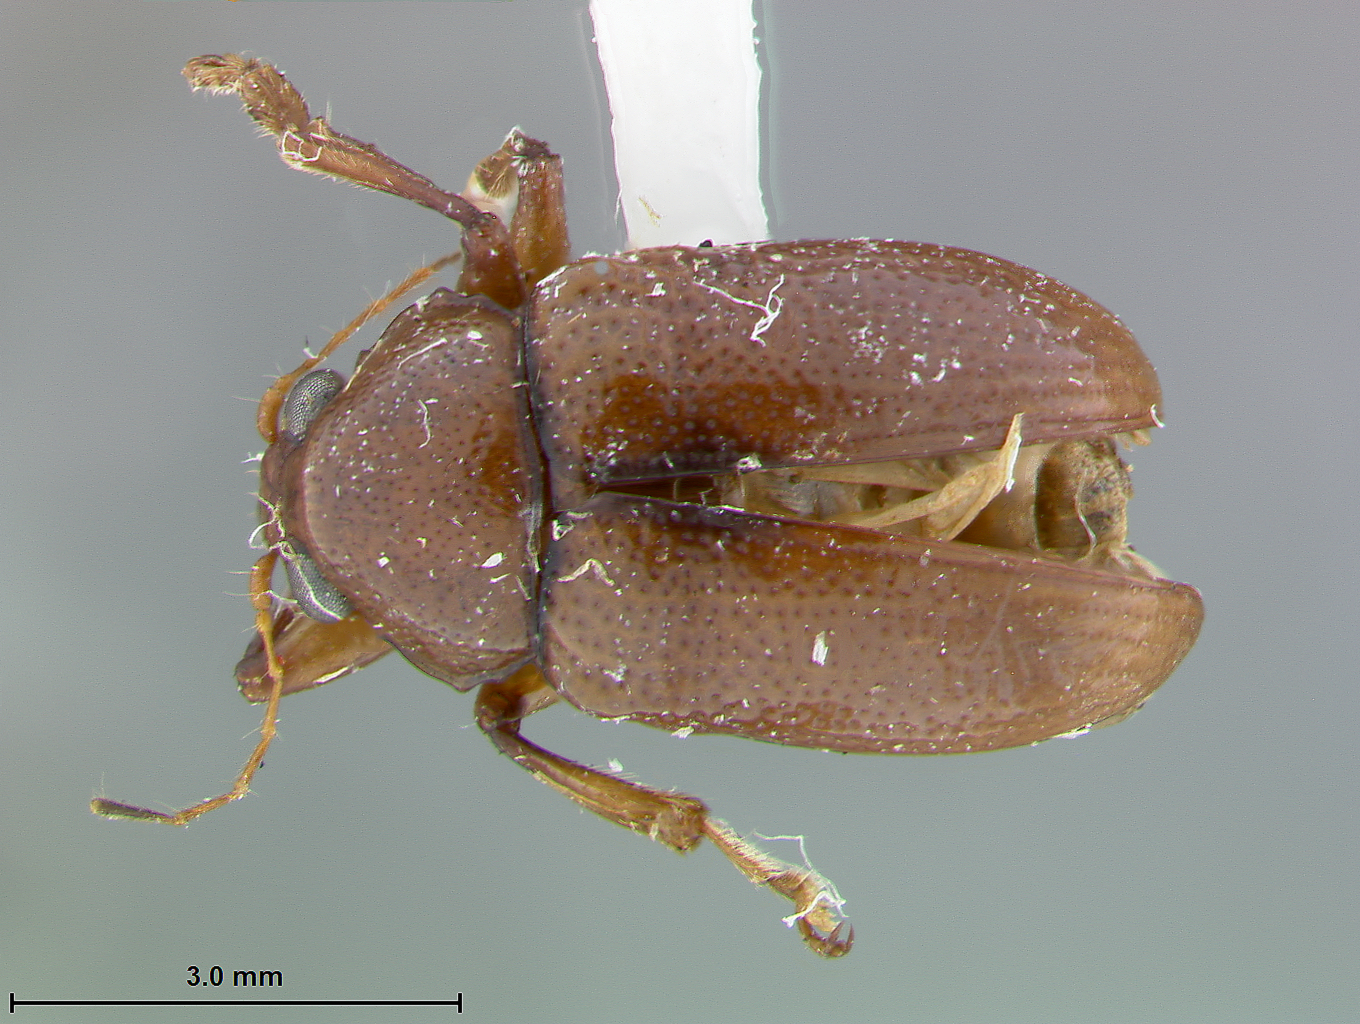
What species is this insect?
Colaspis atrisuturalis
